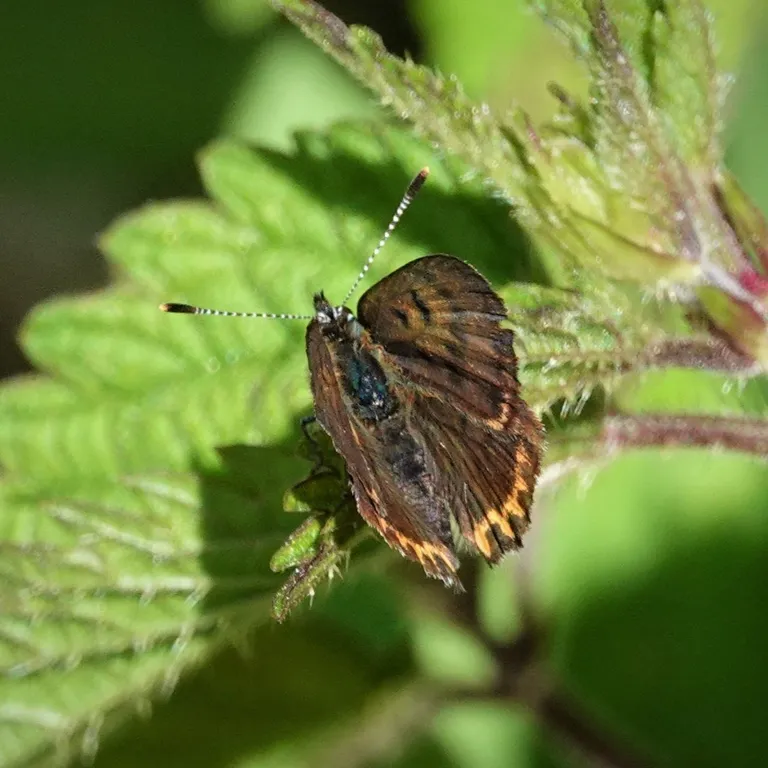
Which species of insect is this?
Lycaena helle (also Helleia helle)
